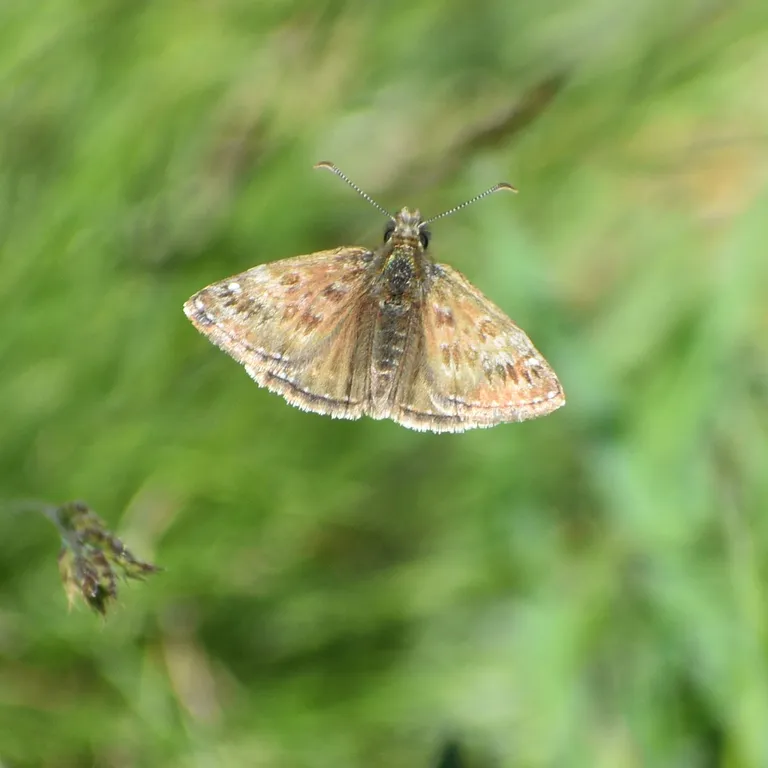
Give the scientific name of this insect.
Erynnis tages
